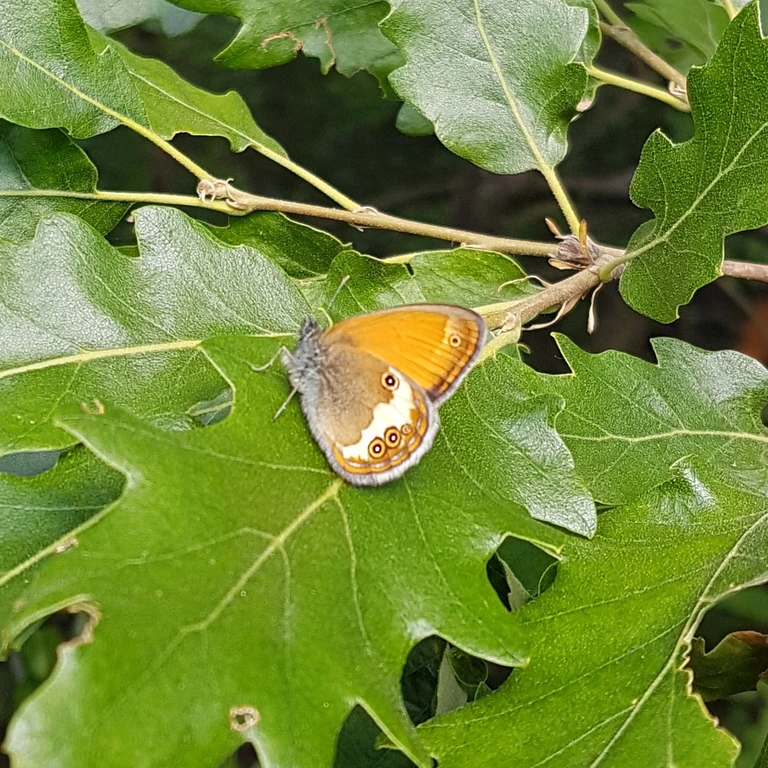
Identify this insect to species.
Coenonympha arcania
